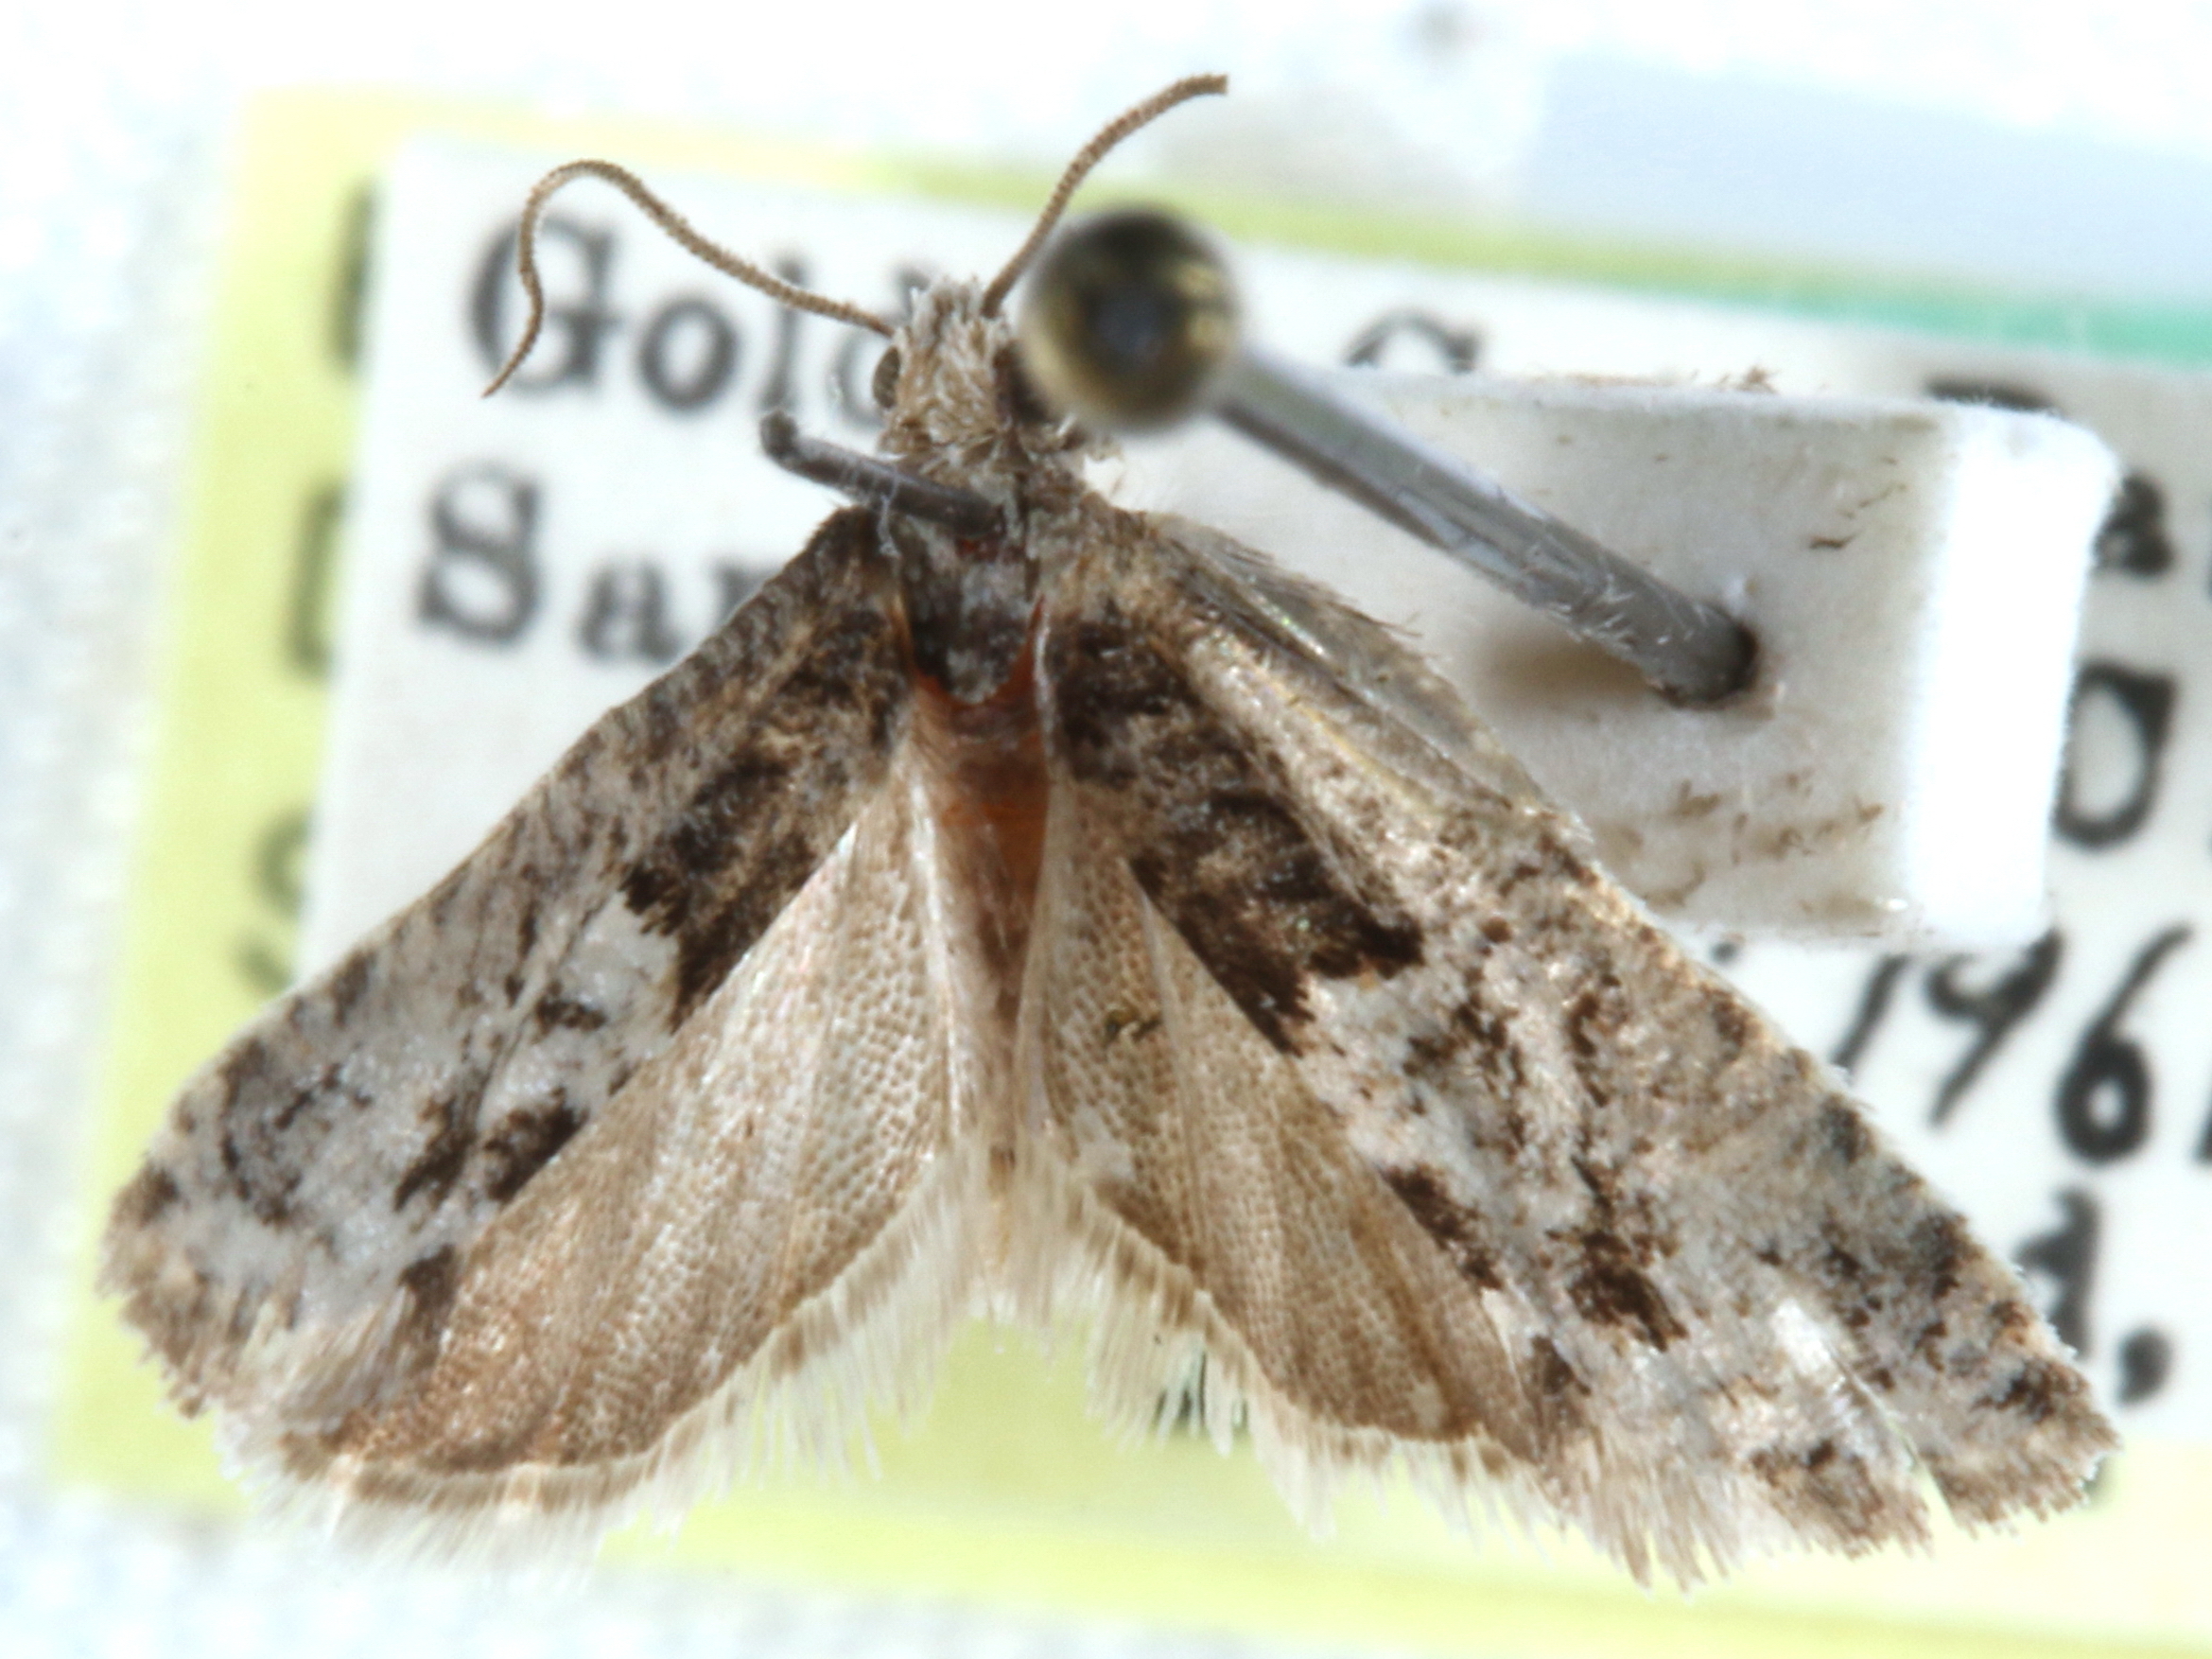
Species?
Chimoptesis chrysopyla
